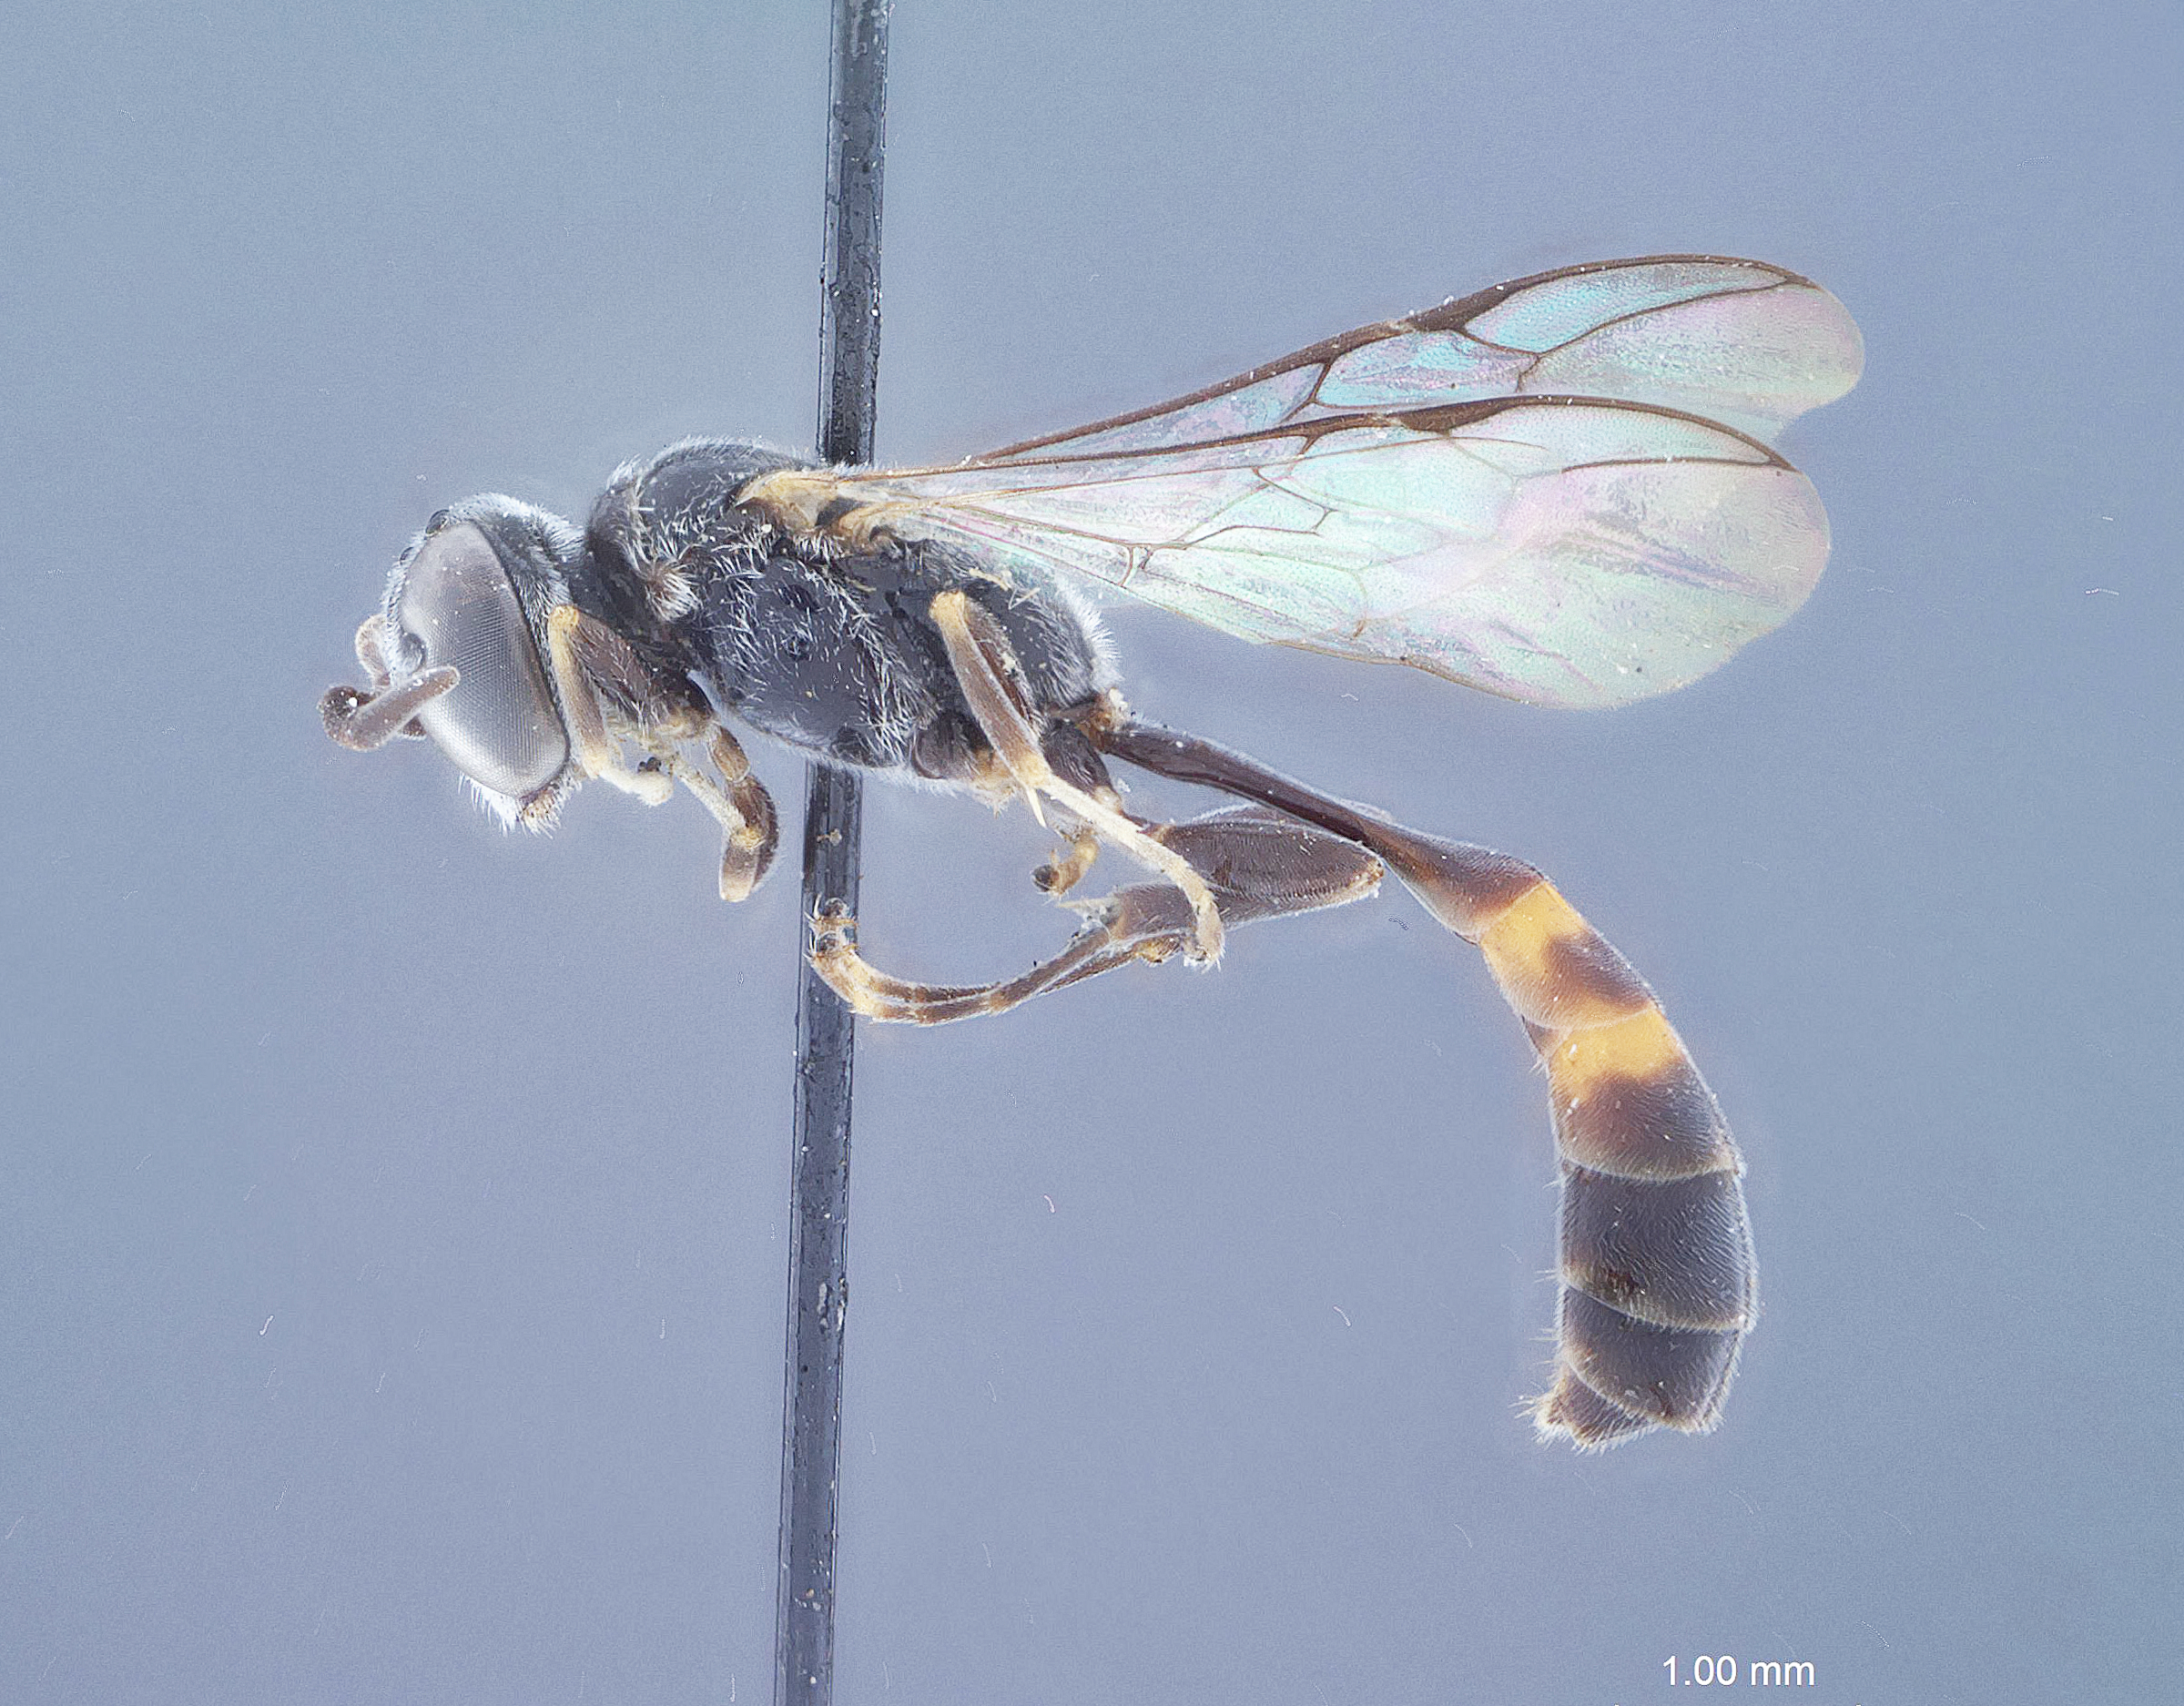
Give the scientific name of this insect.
Trypoxylon phillipinensis
